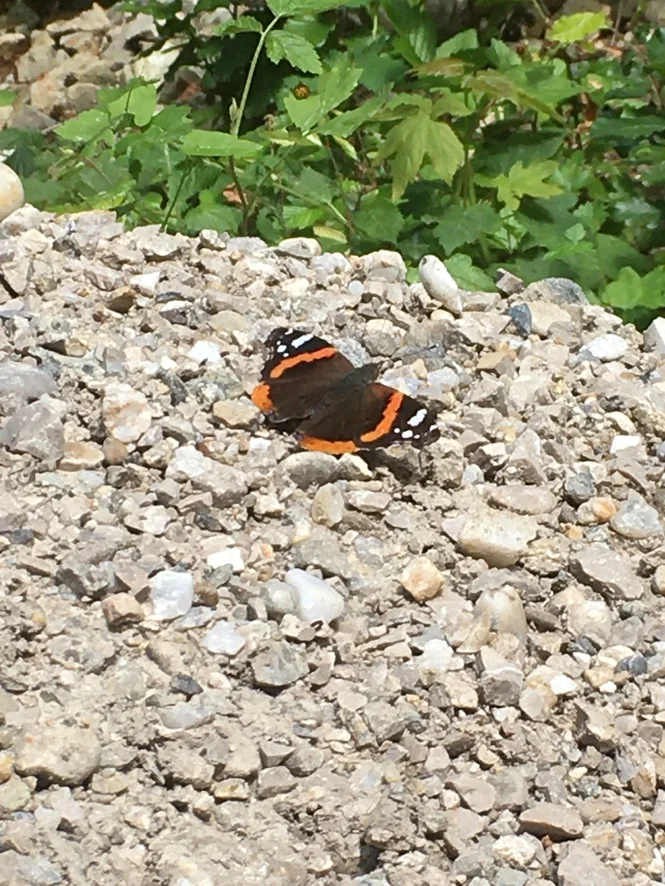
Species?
Vanessa atalanta
